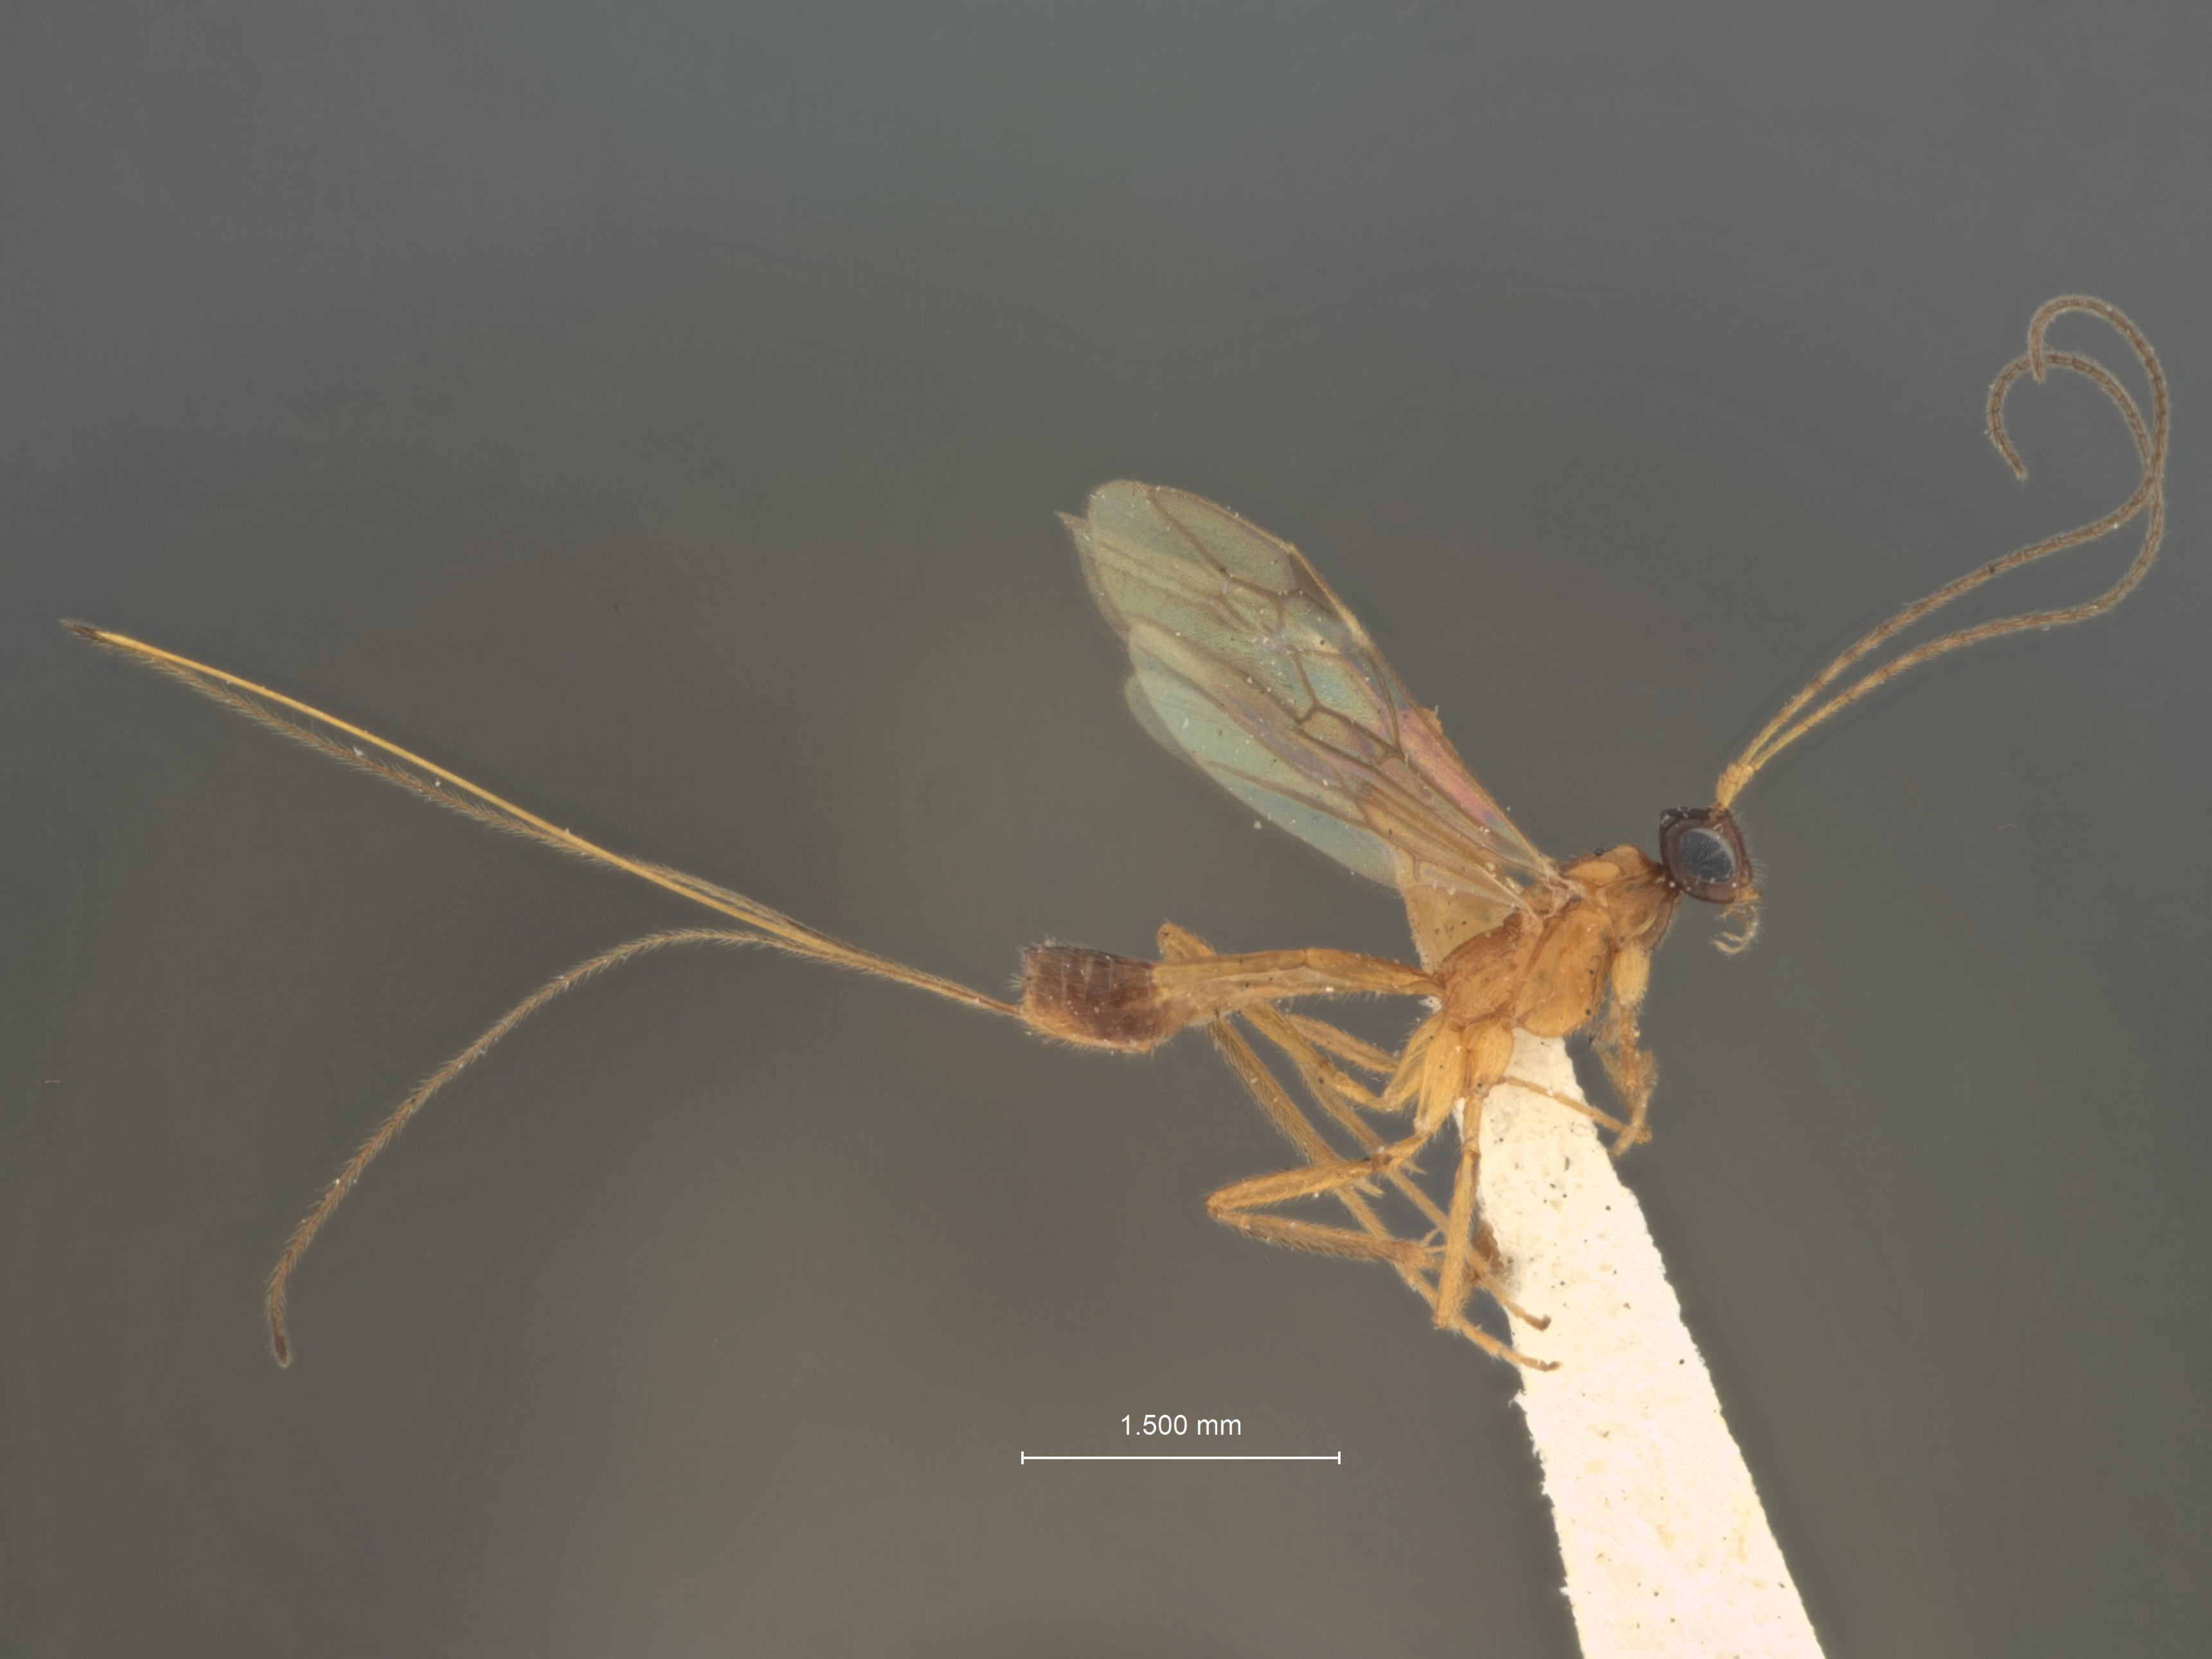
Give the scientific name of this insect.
Macrocentrus plesius
